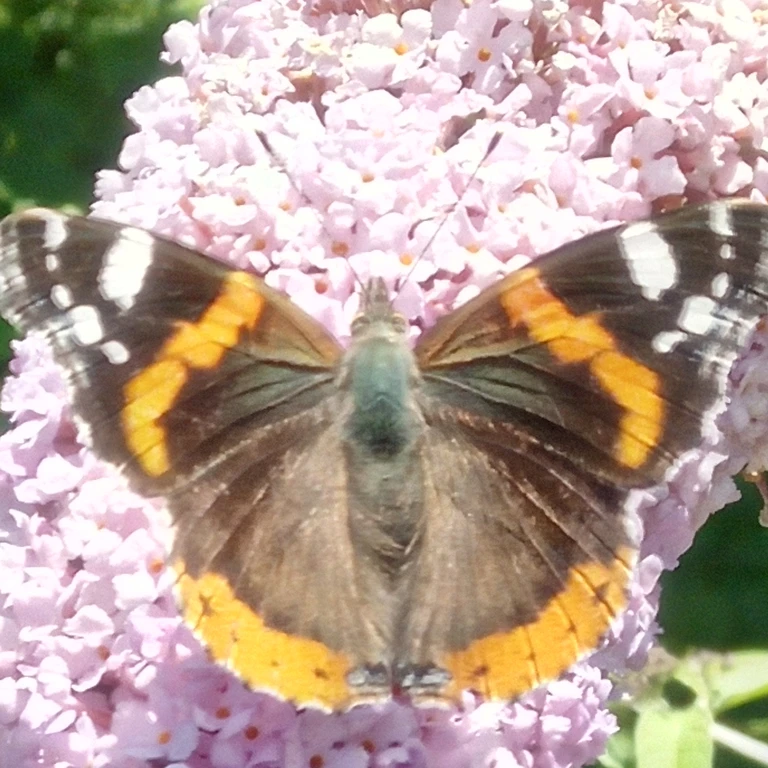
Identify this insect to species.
Vanessa atalanta
